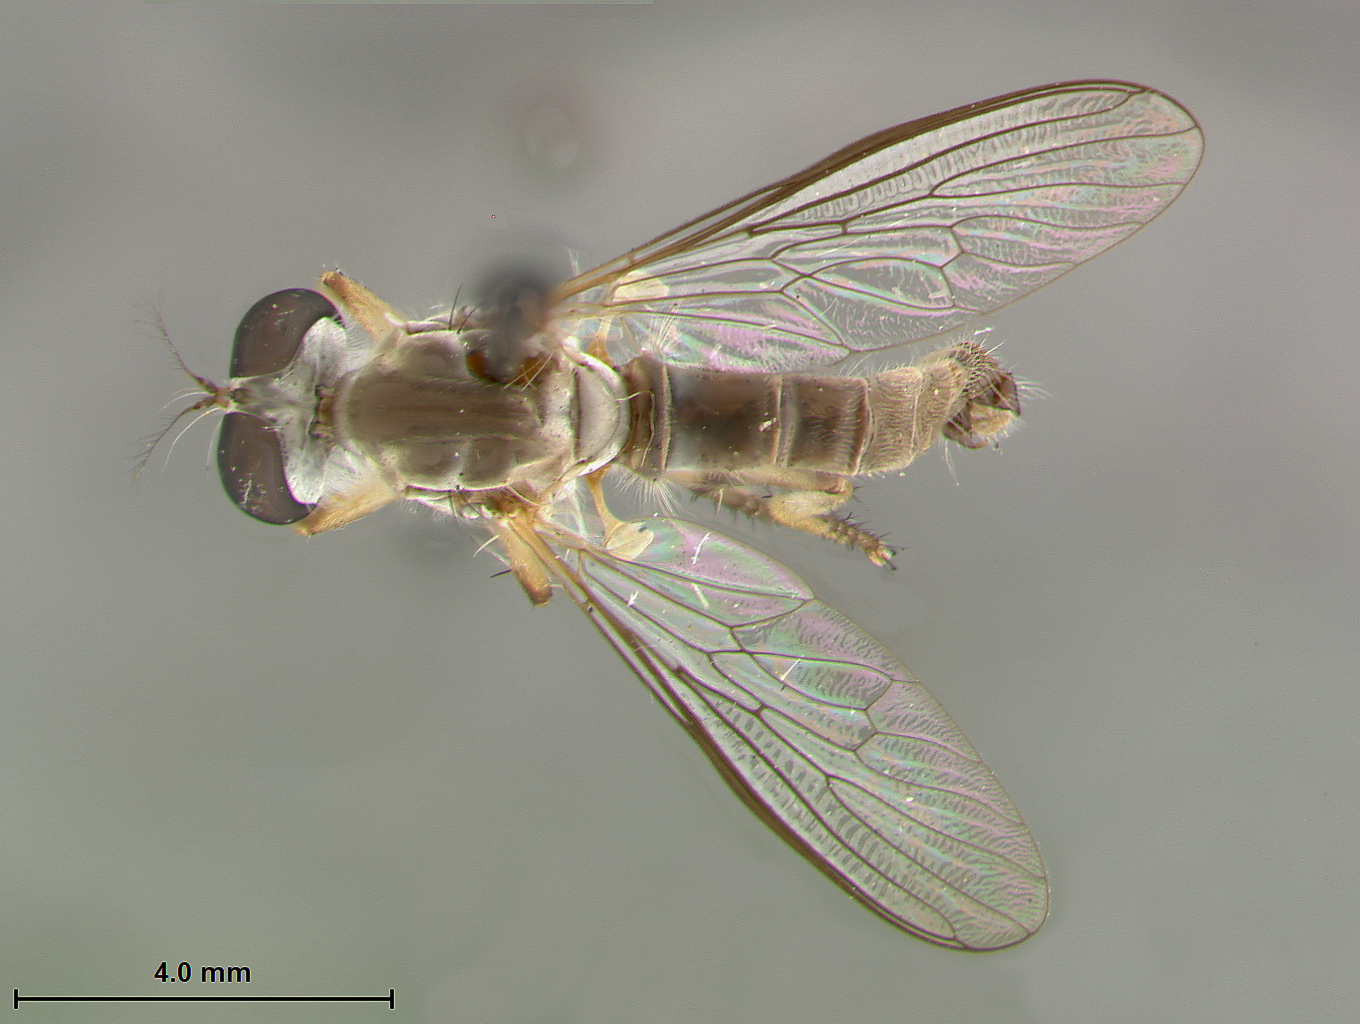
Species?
Ommatius gemma
